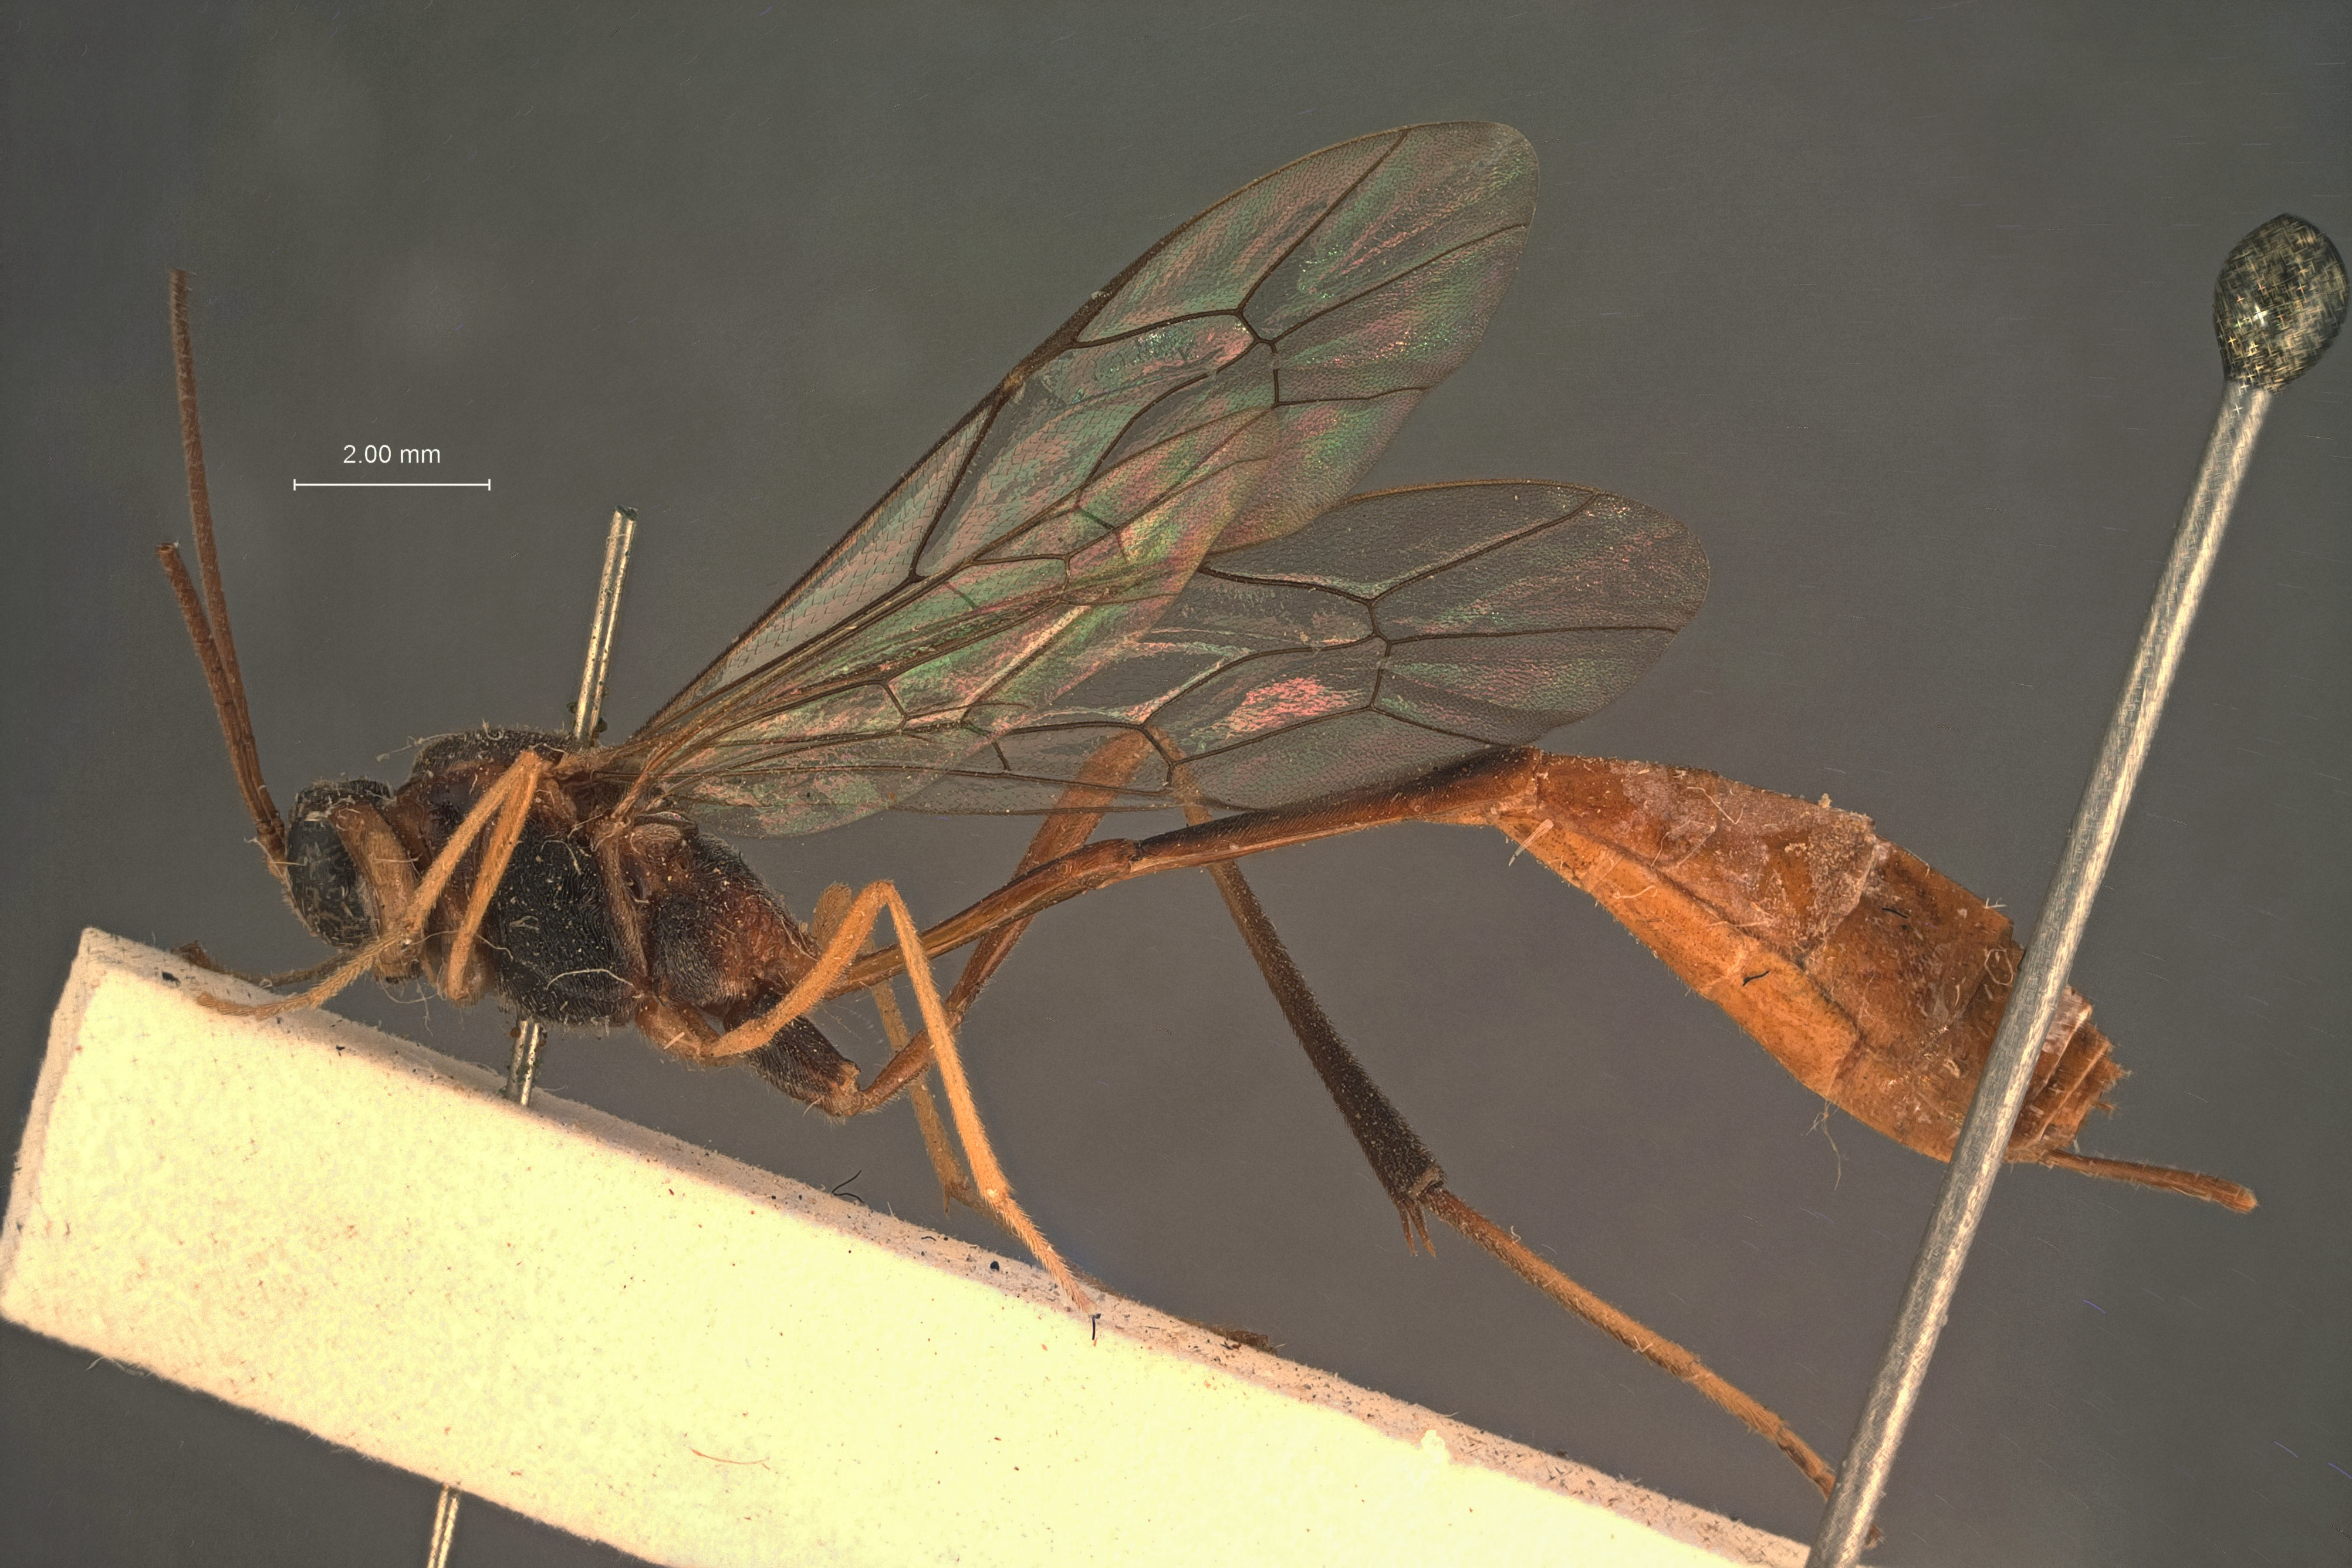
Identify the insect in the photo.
Aphanistes eupterotes
